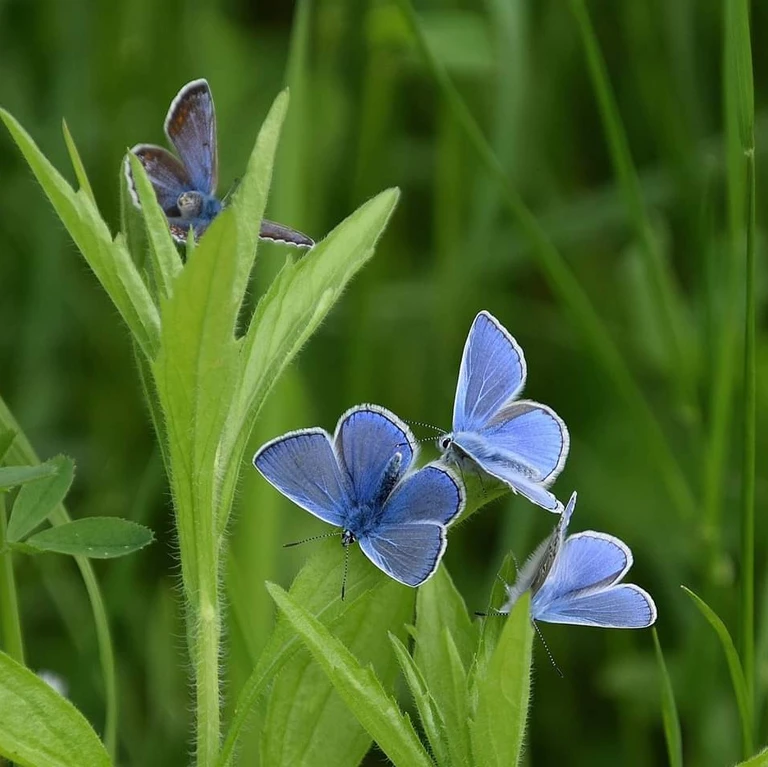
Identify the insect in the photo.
Polyommatus icarus
